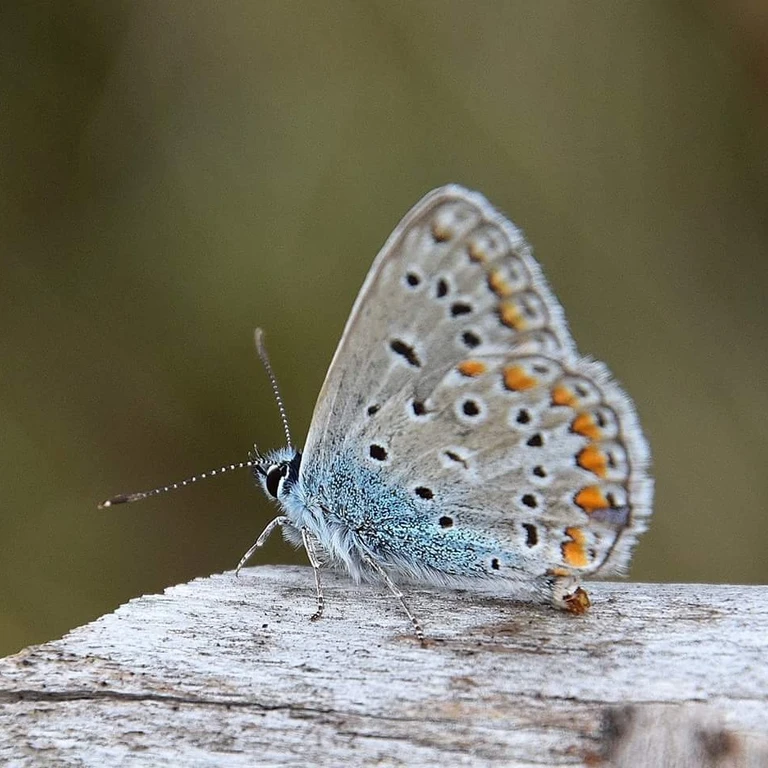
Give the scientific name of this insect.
Polyommatus icarus
